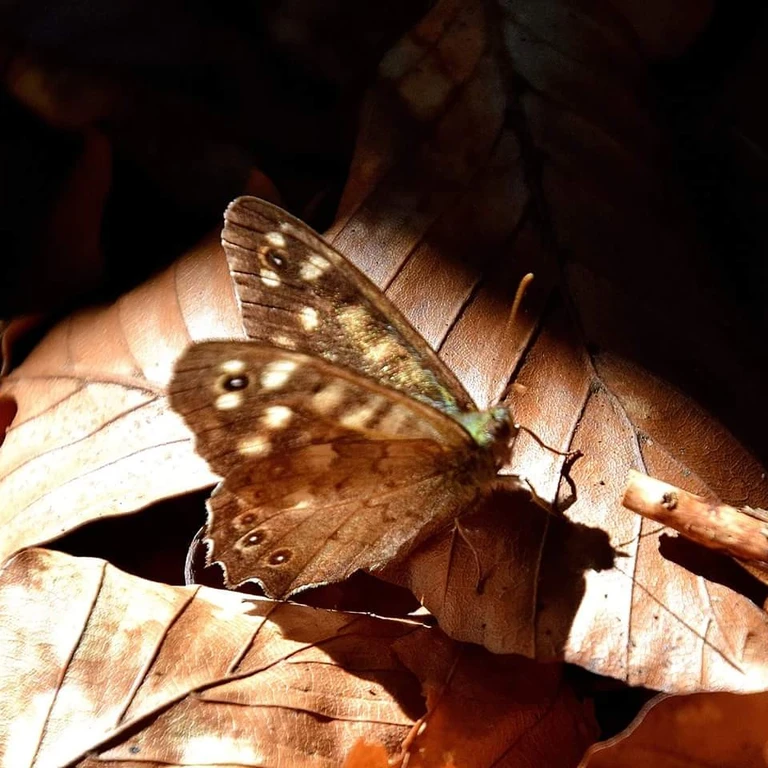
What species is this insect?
Pararge aegeria
